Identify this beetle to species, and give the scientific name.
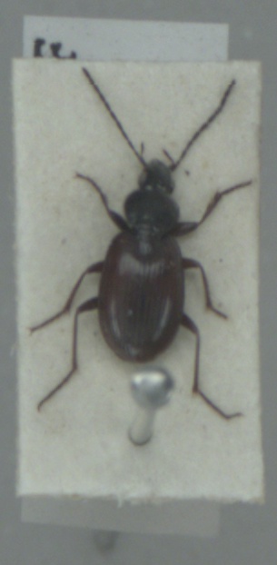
Agonum fuliginosum
